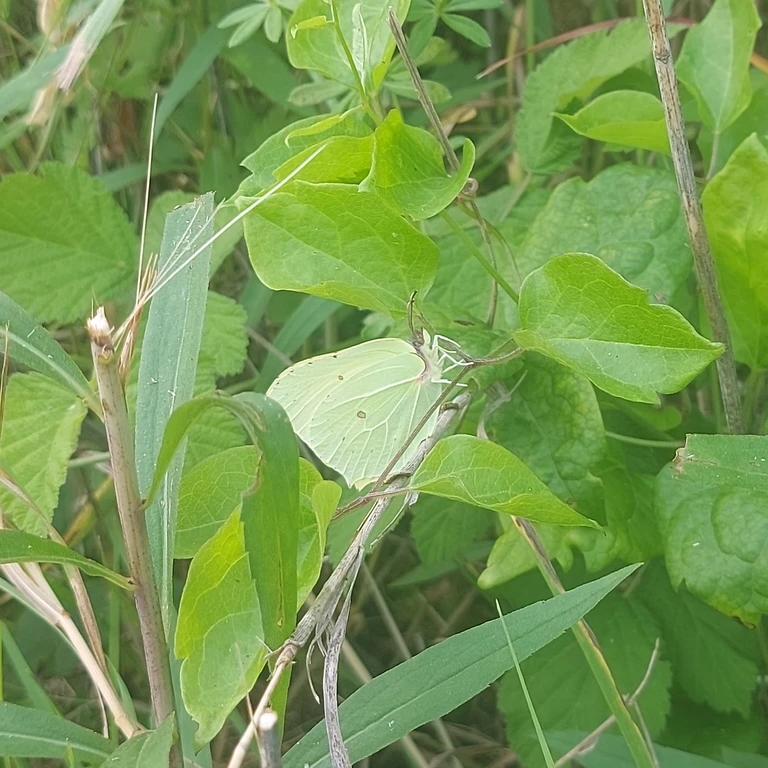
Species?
Gonepteryx rhamni
